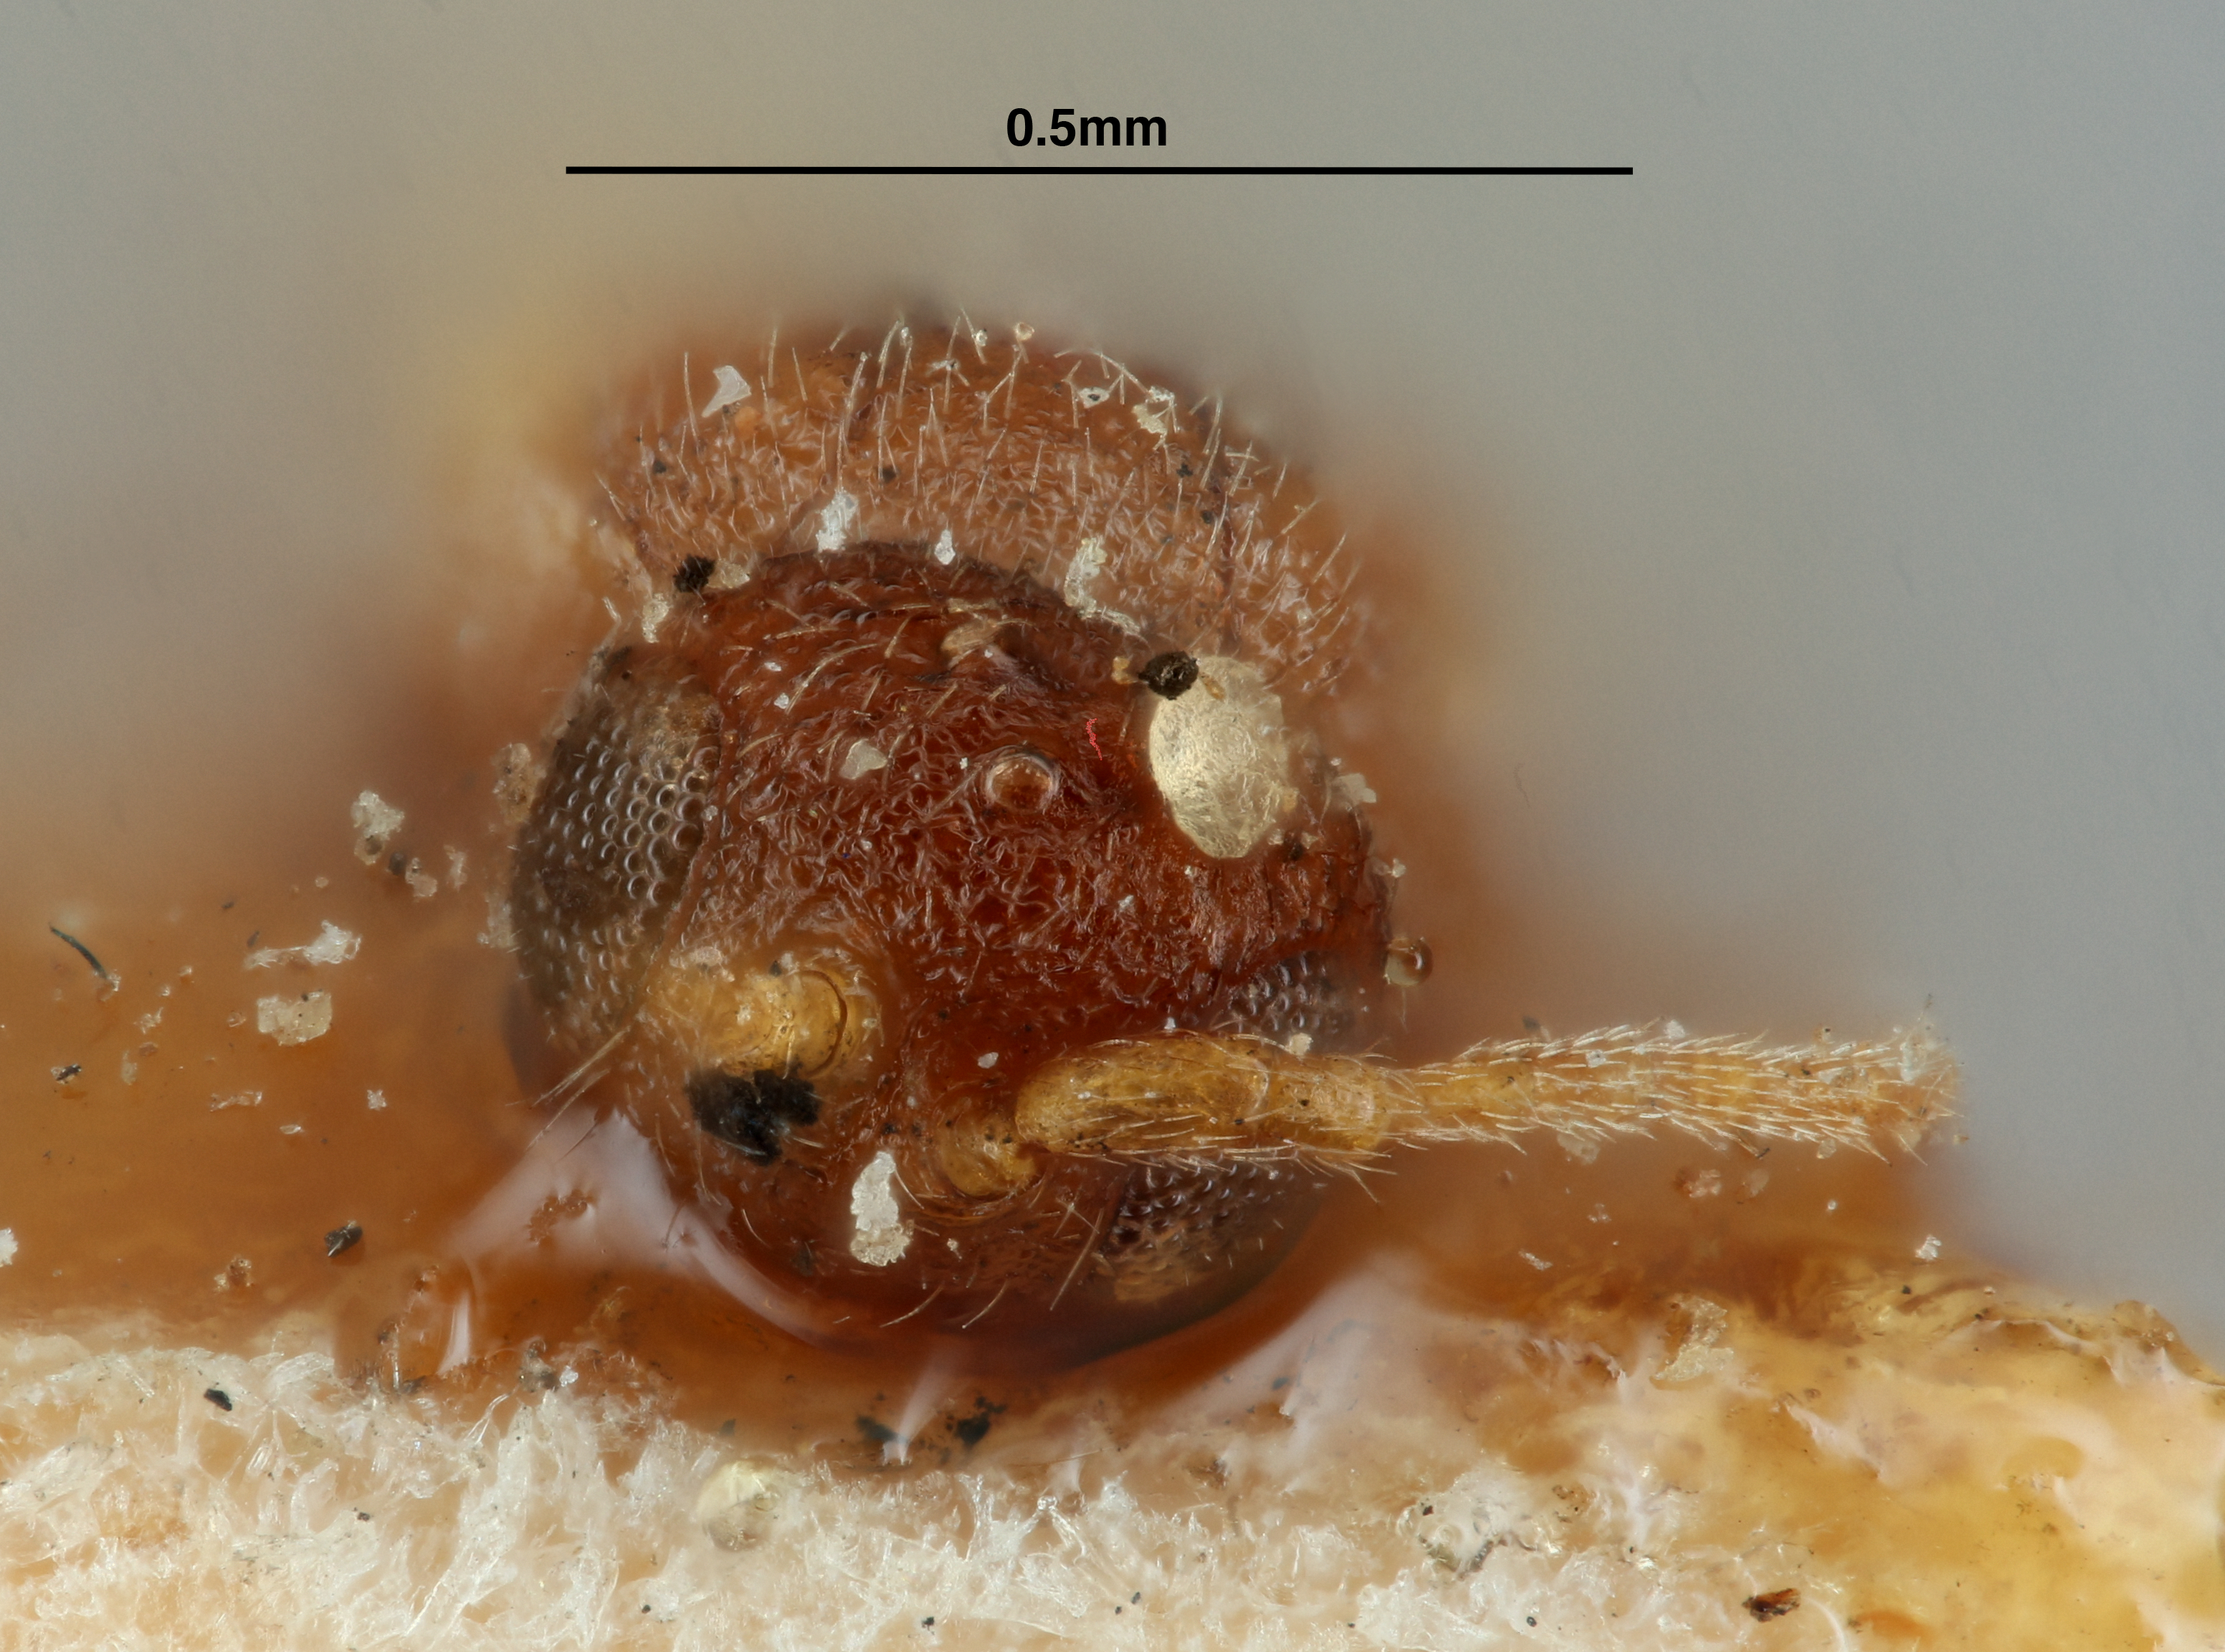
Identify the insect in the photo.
Chremmylus nigriceps
